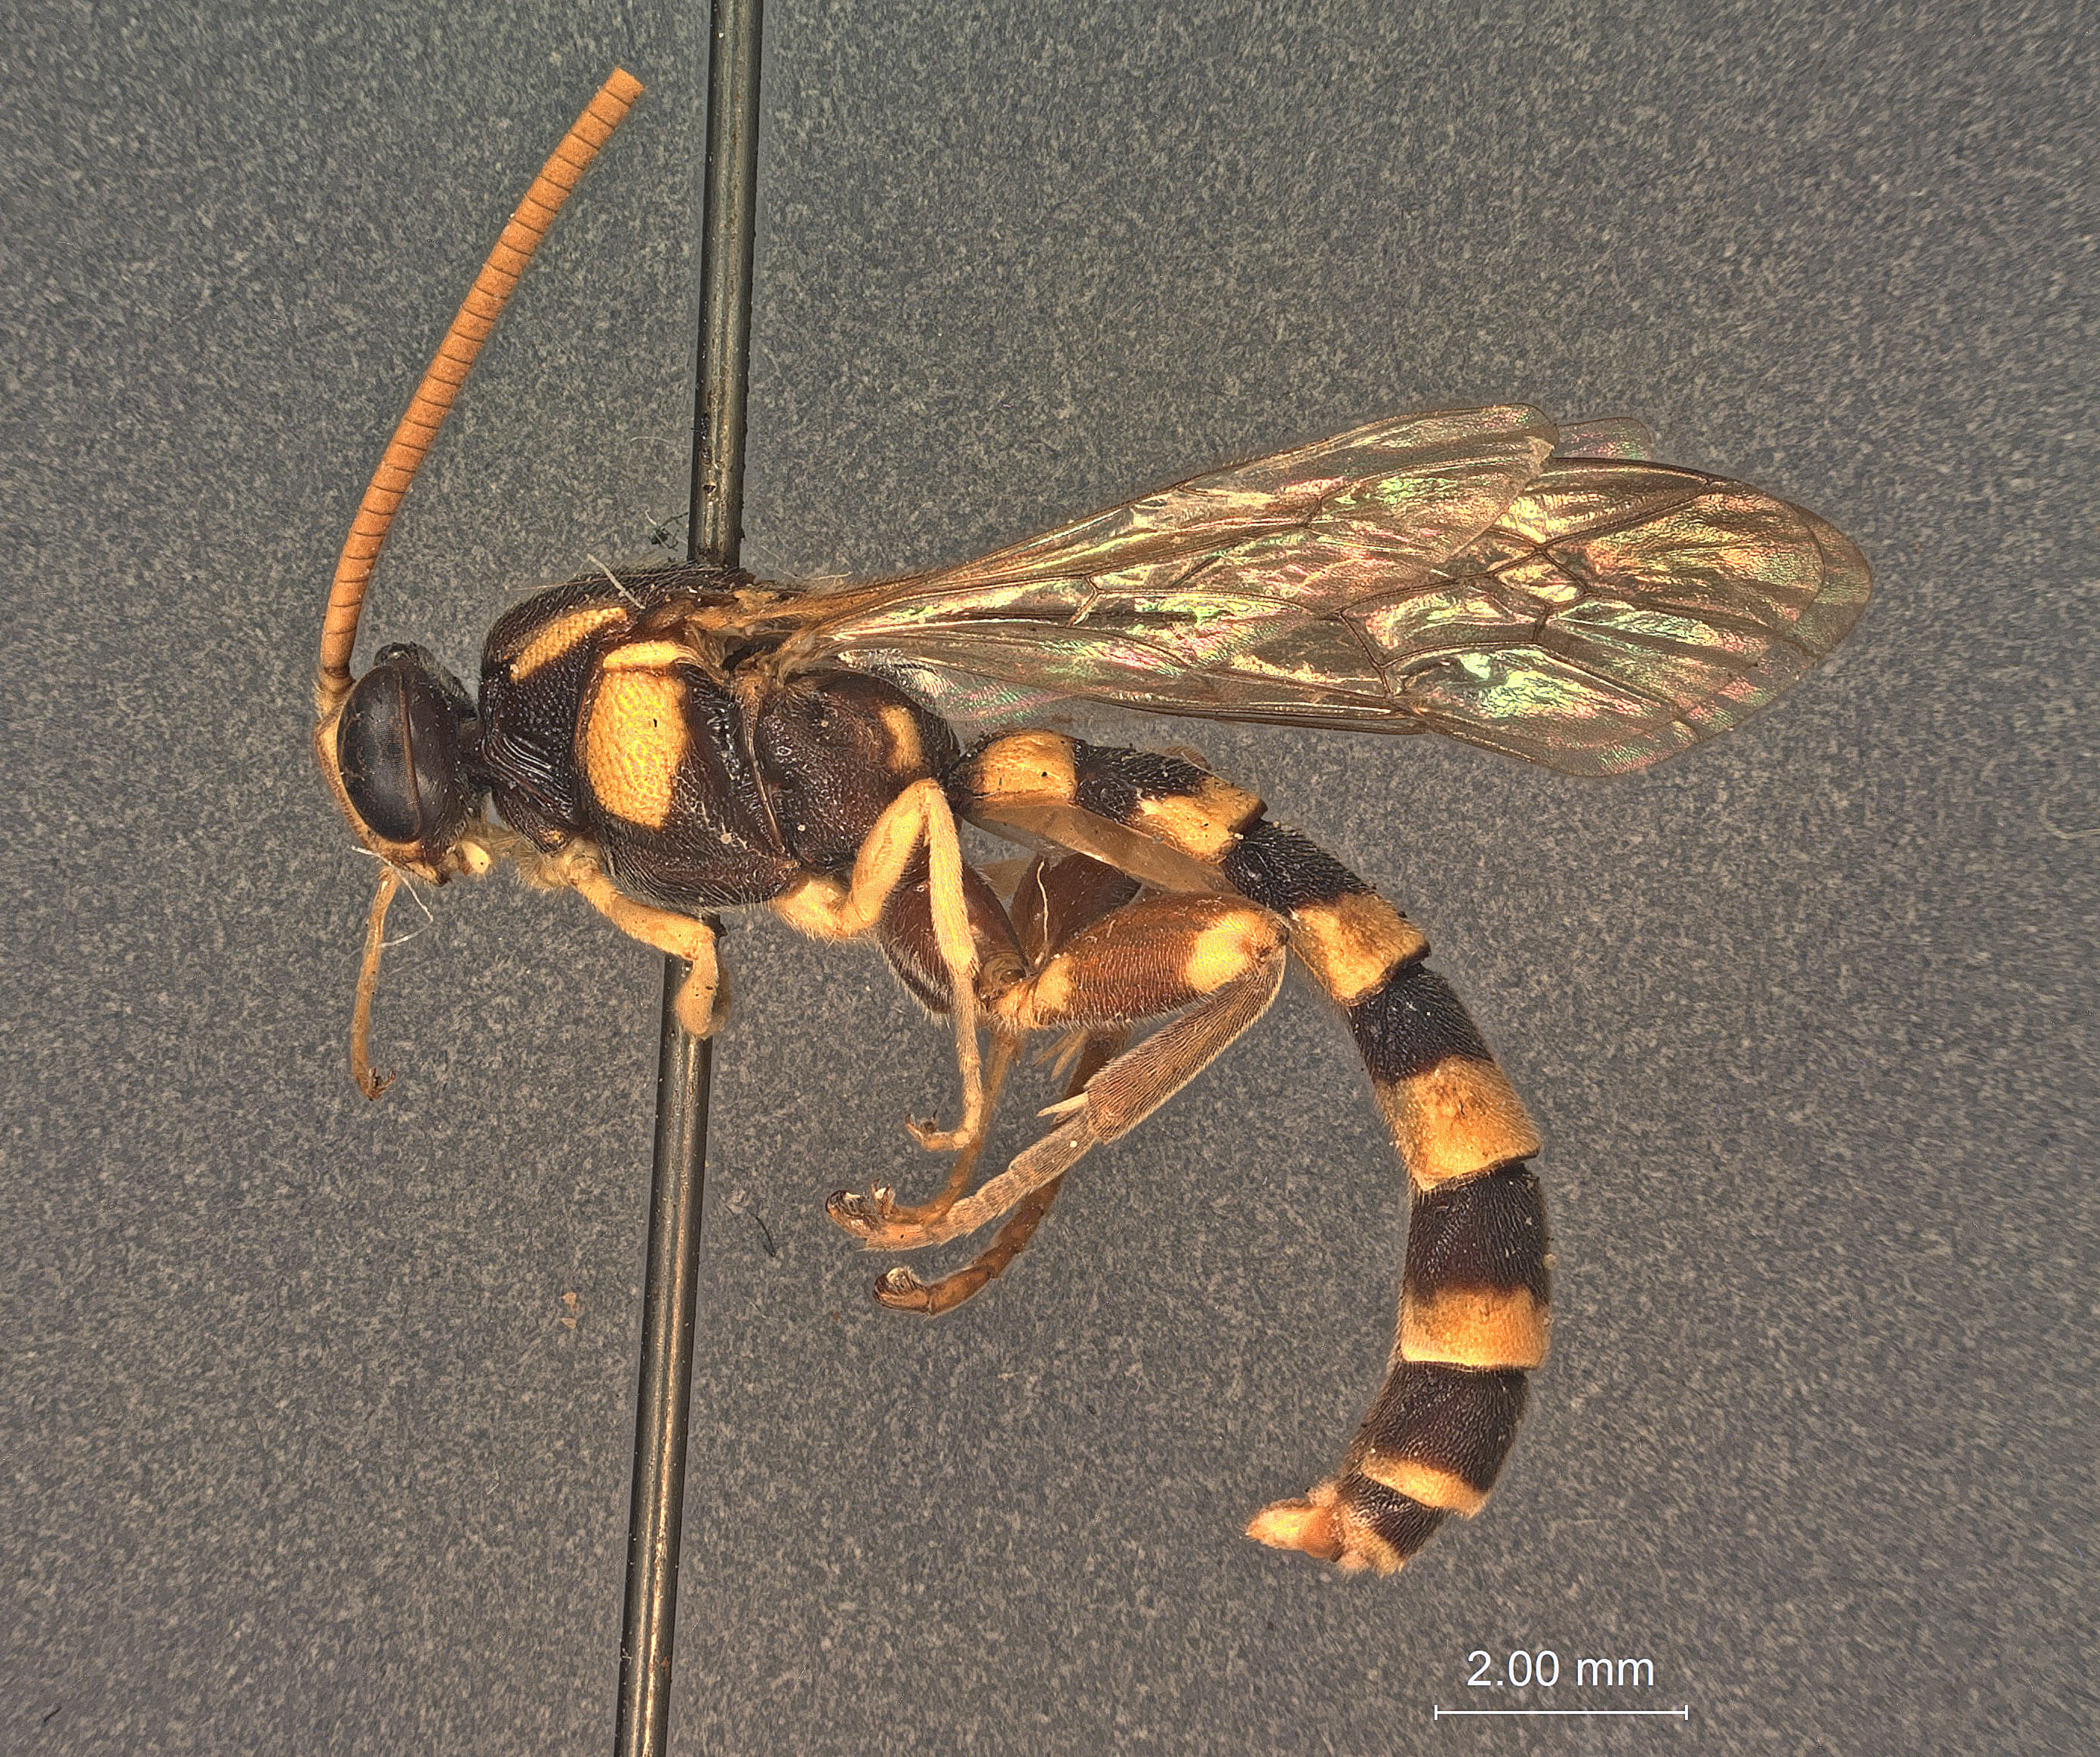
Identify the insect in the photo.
Metopius browni
